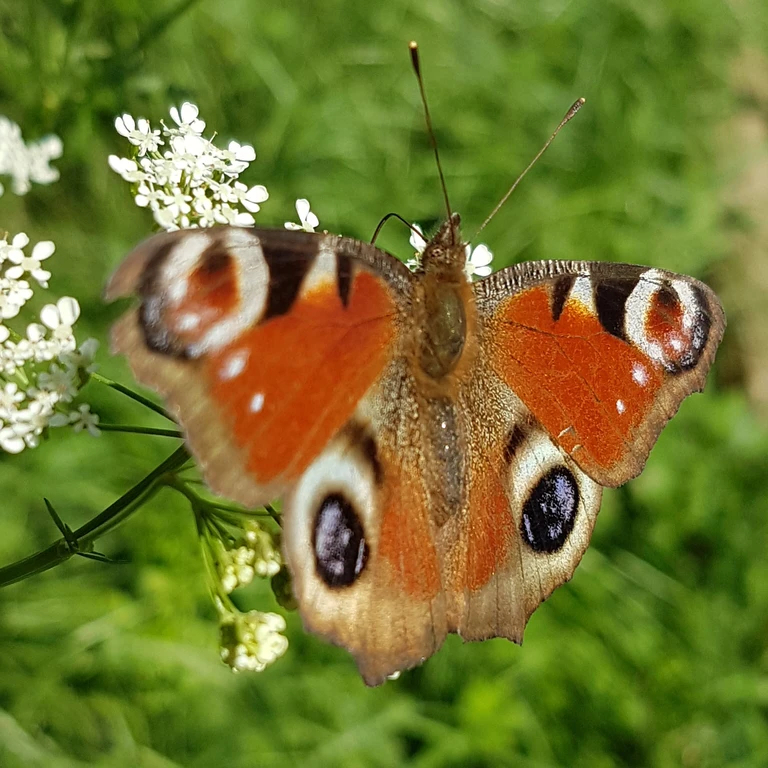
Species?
Aglais io
